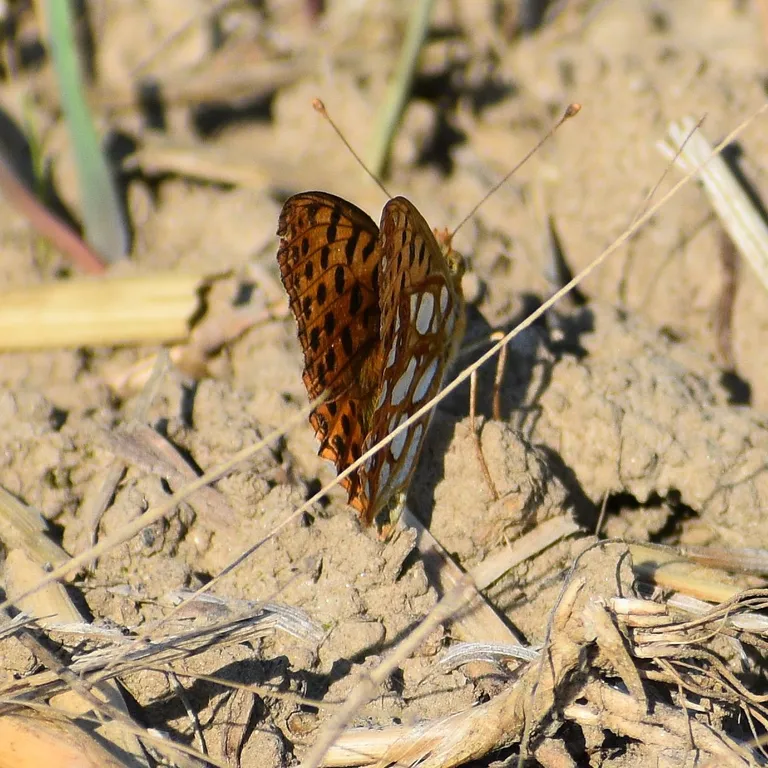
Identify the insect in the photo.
Issoria lathonia
